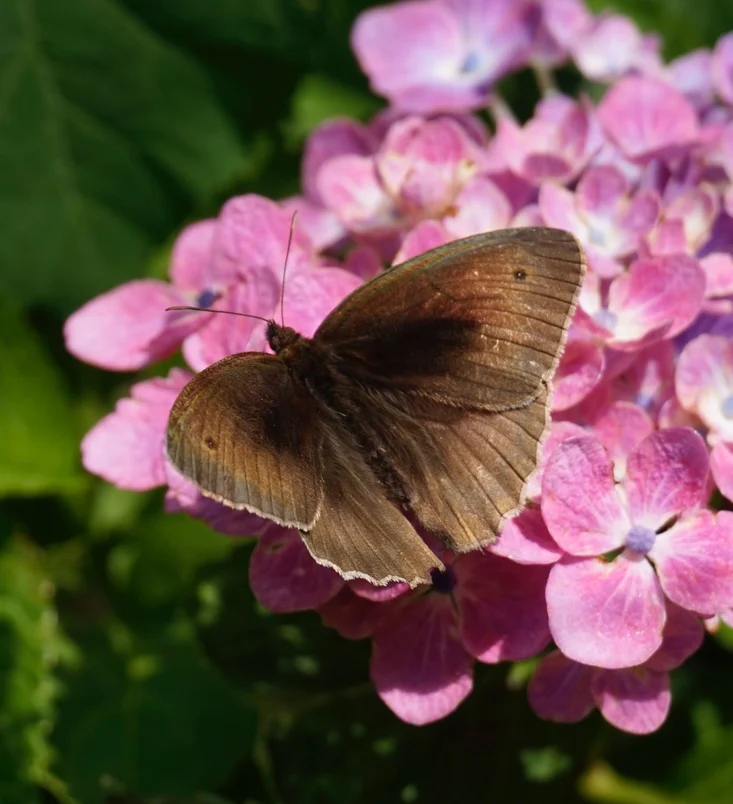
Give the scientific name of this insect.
Maniola jurtina
